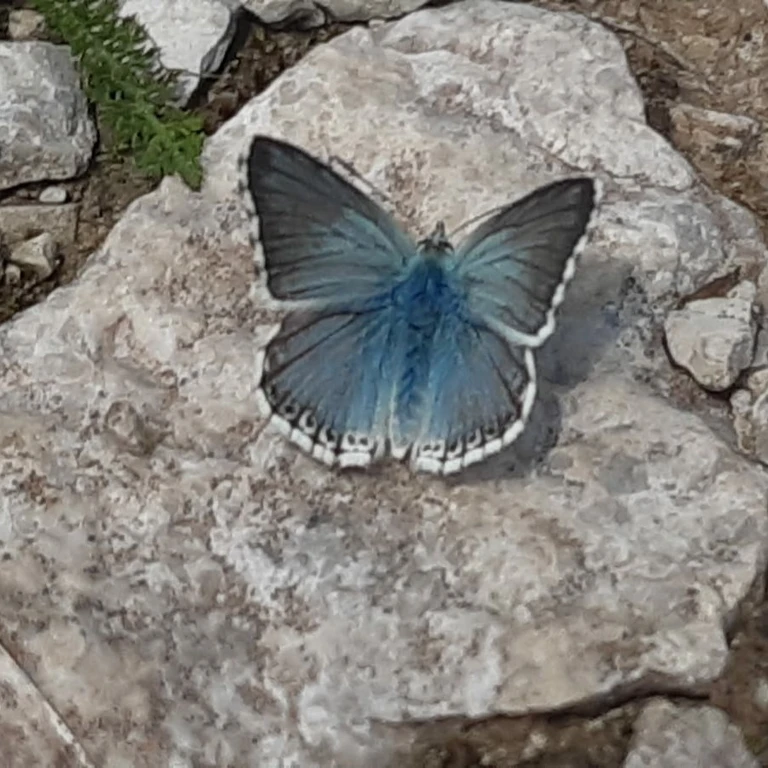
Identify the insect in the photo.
Lysandra coridon
